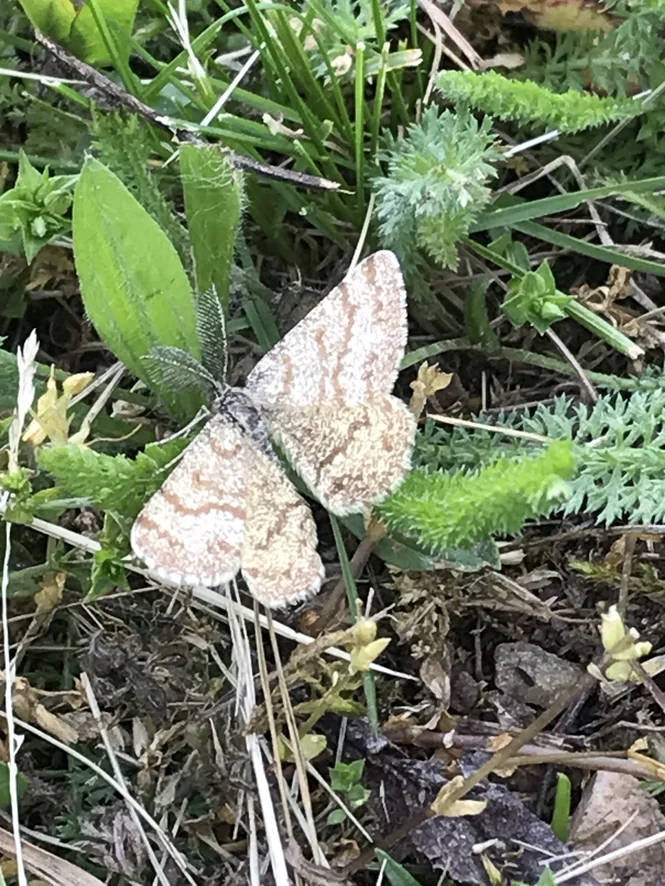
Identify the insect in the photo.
Ematurga atomaria
